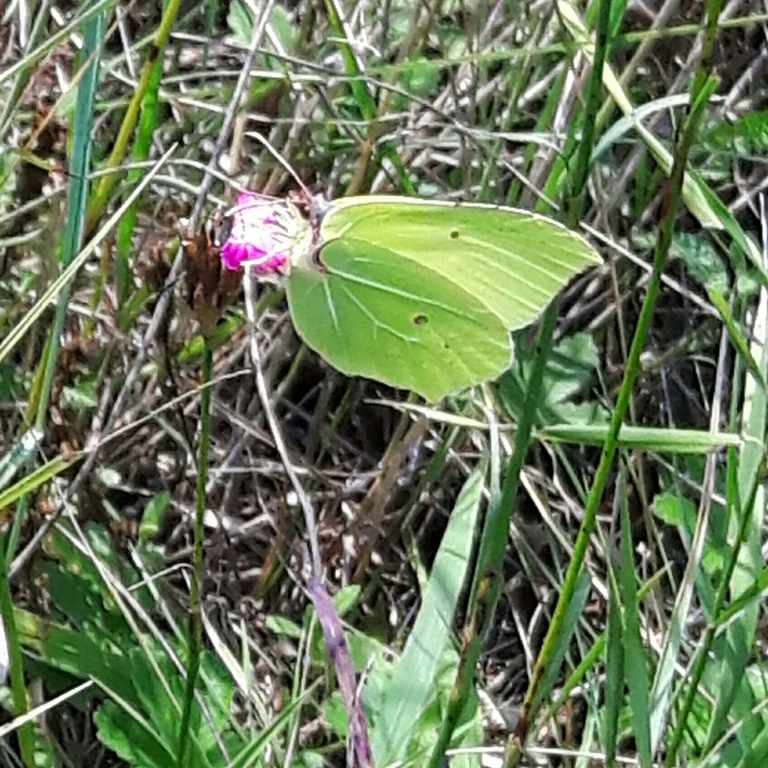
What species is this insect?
Gonepteryx rhamni
